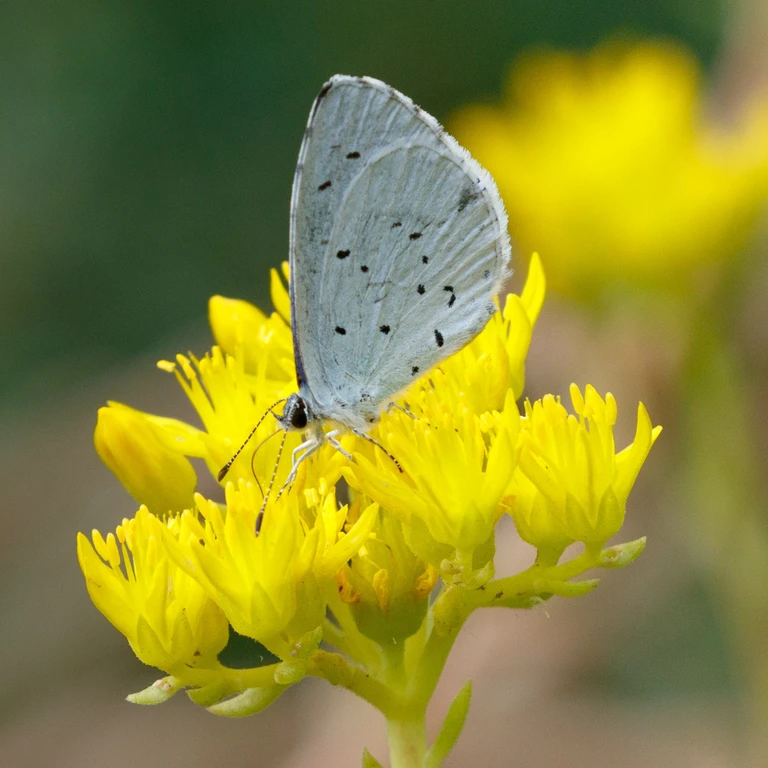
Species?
Celastrina argiolus
